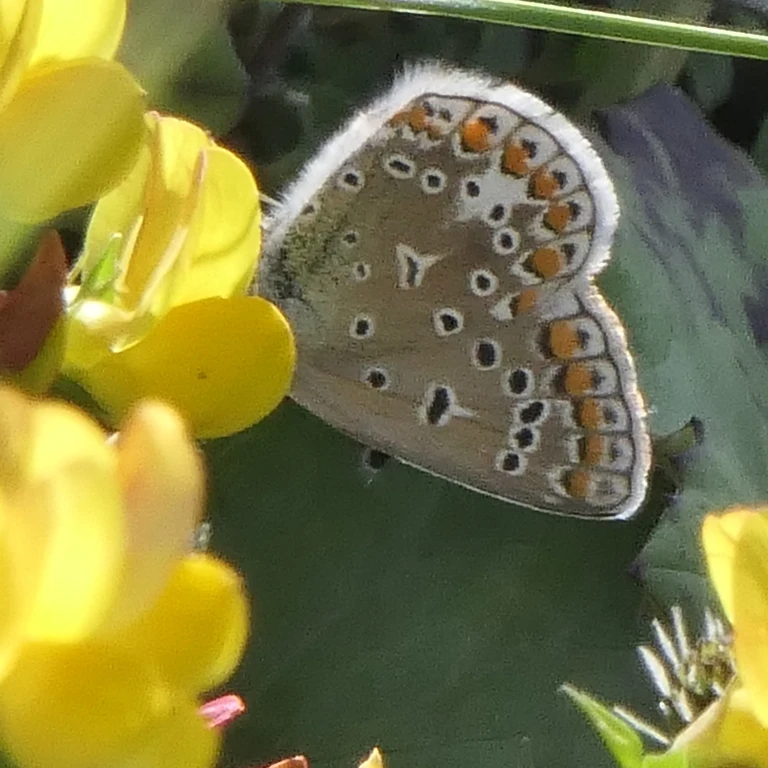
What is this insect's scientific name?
Polyommatus icarus
